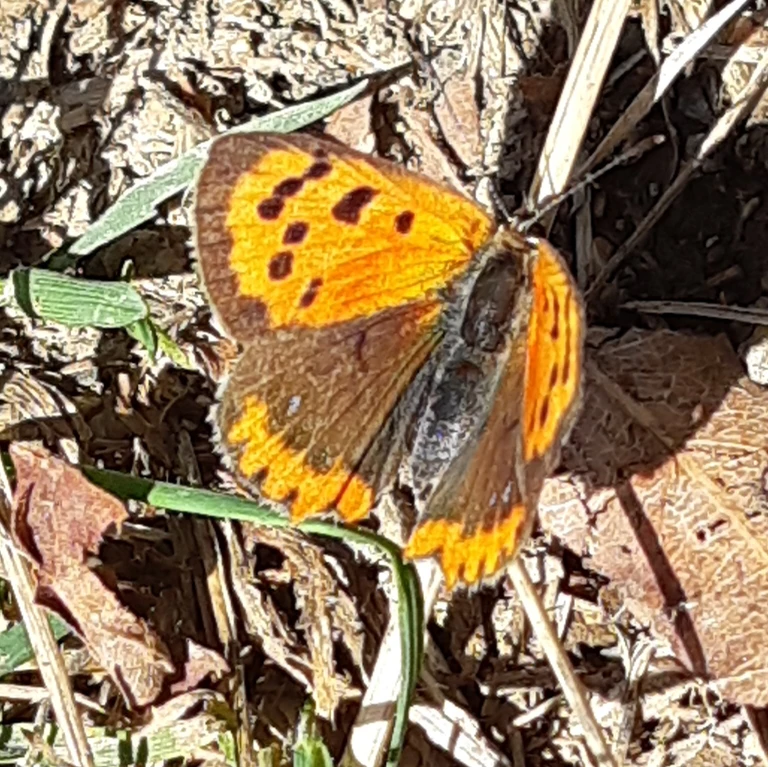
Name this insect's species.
Lycaena phlaeas
